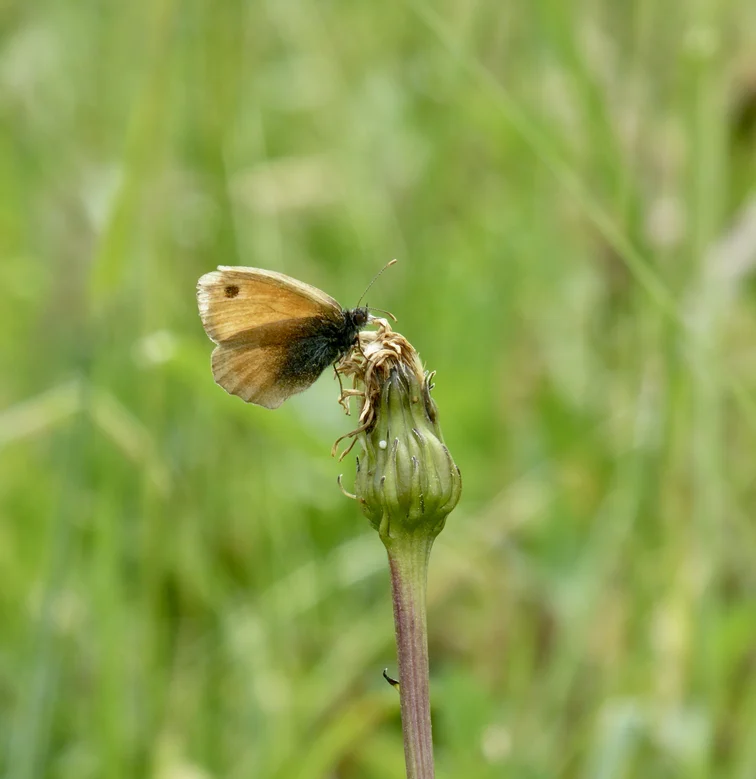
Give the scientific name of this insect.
Coenonympha pamphilus
